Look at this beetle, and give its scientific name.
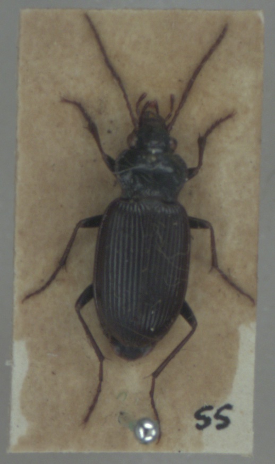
Nebria brevicollis
